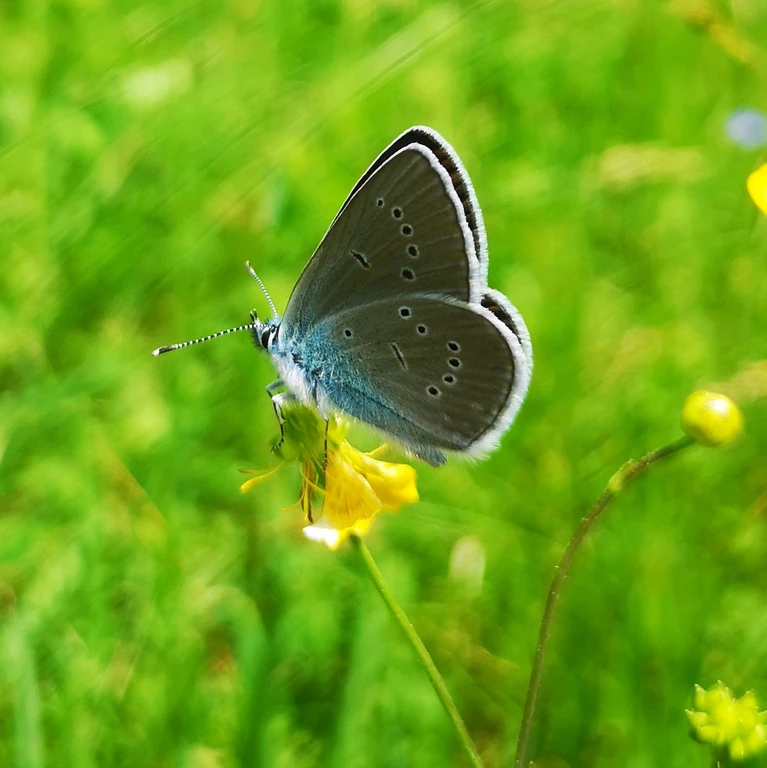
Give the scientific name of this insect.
Cyaniris semiargus
